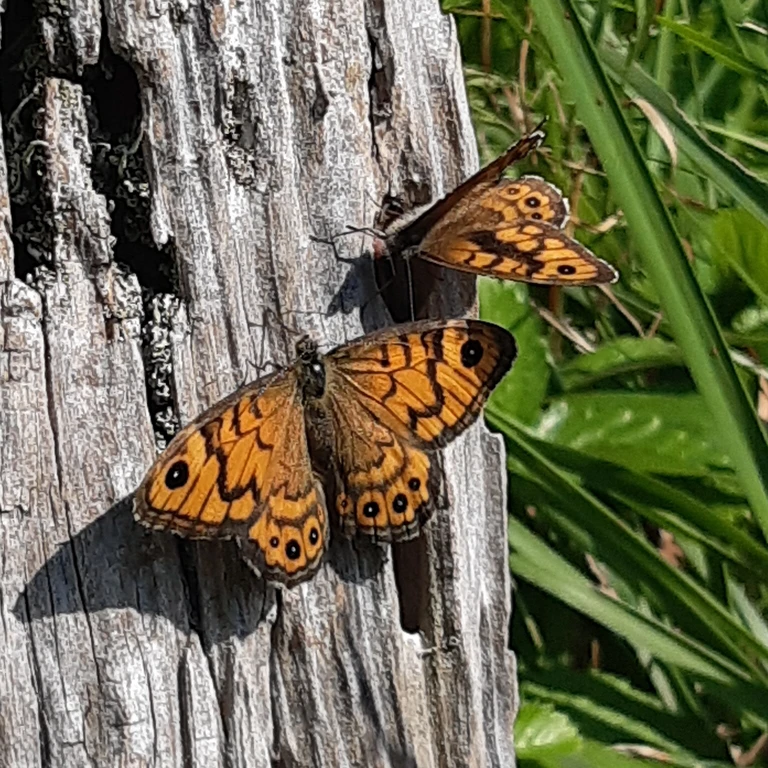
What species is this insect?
Lasiommata megera (also Pararge megera)
